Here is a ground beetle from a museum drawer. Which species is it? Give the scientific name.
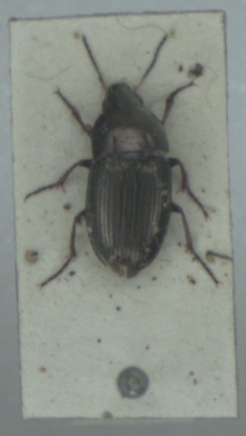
Amara aenea
